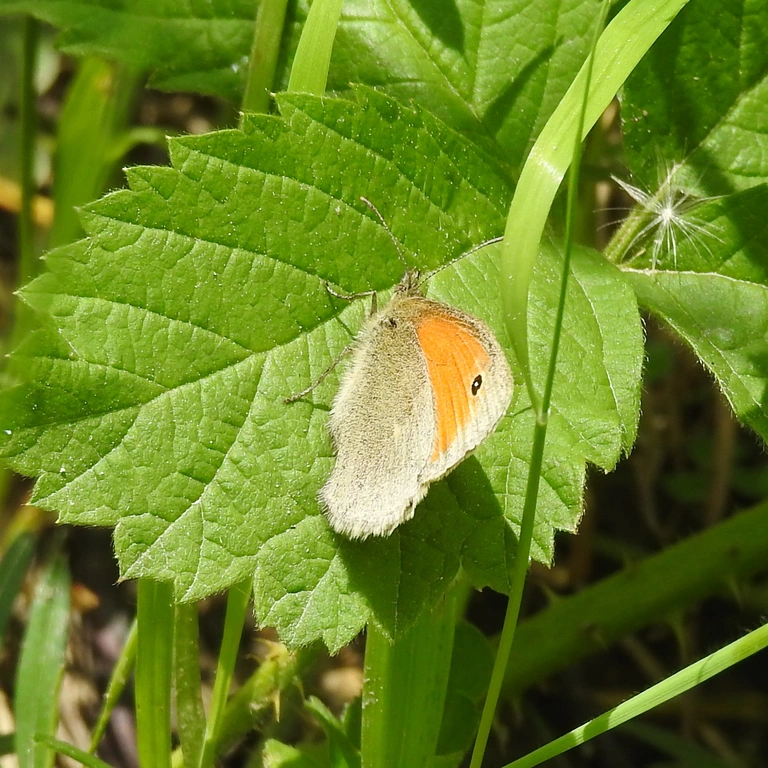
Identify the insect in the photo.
Coenonympha pamphilus
